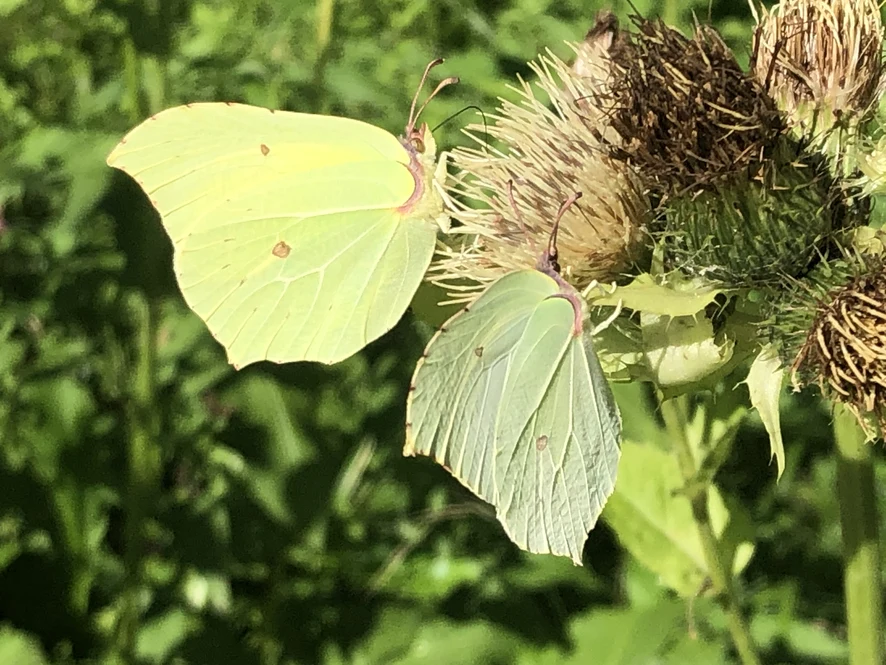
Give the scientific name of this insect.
Gonepteryx rhamni
